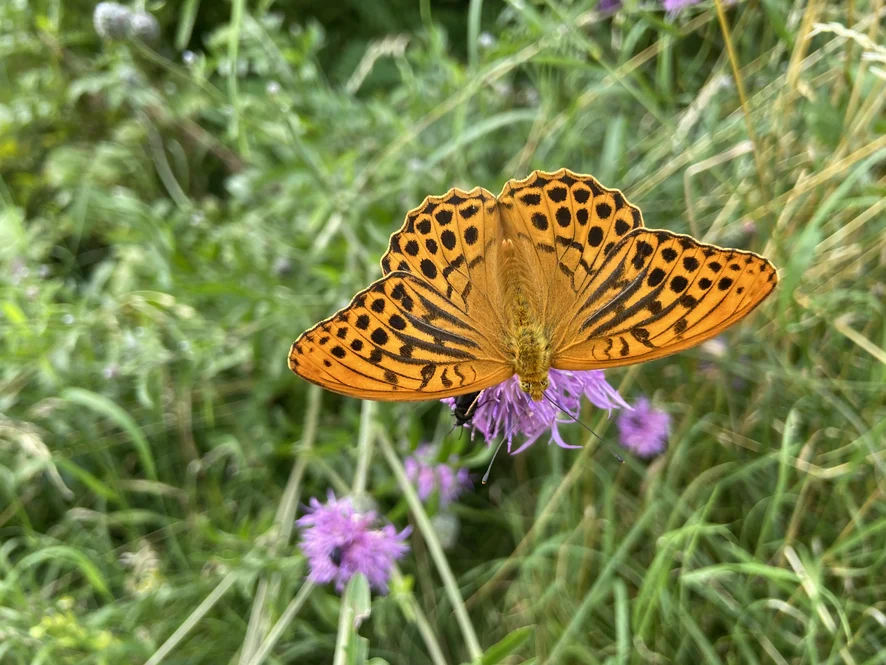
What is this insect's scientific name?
Argynnis paphia
